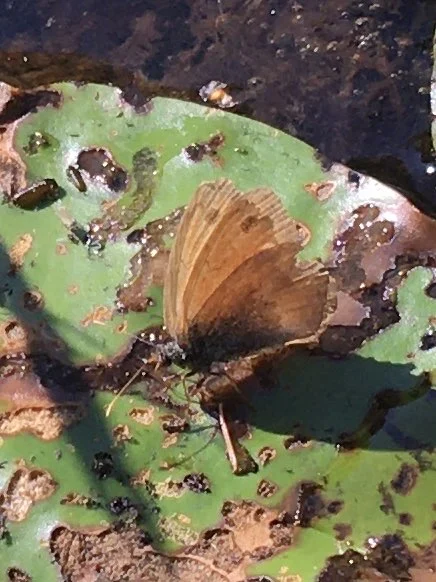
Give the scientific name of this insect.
Coenonympha pamphilus
